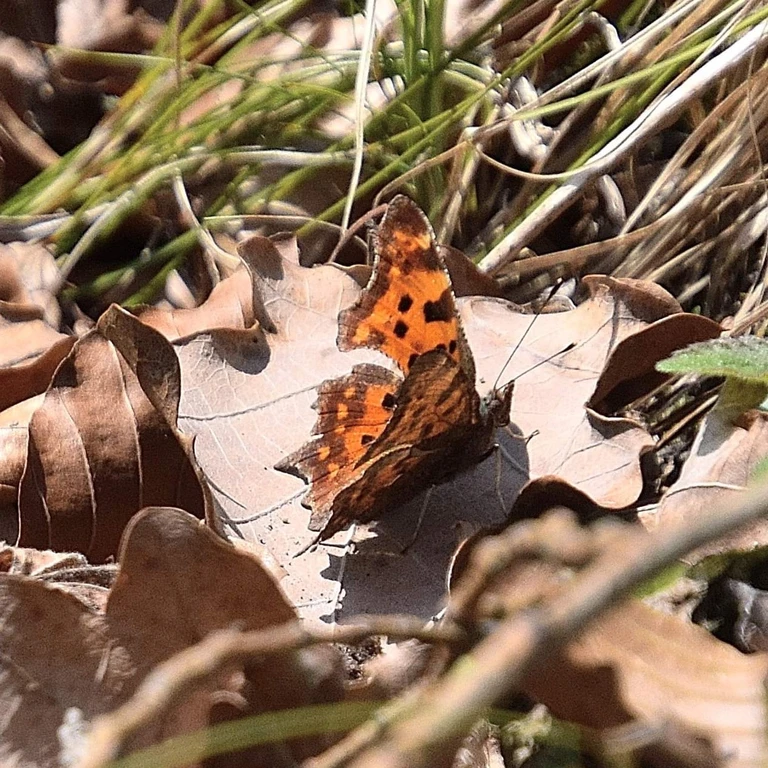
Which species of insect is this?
Polygonia c-album
